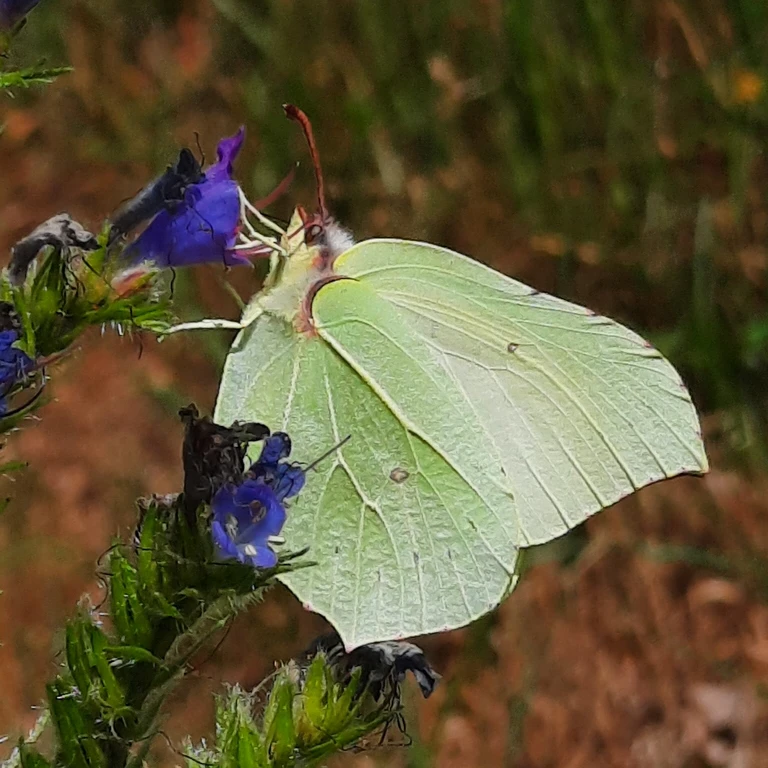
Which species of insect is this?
Gonepteryx rhamni
